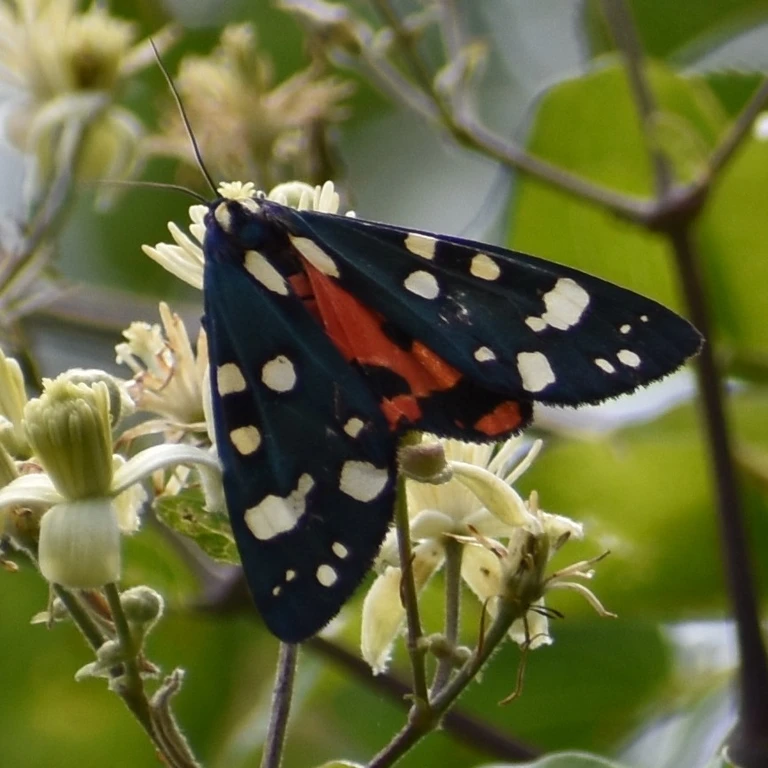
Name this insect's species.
Callimorpha dominula
